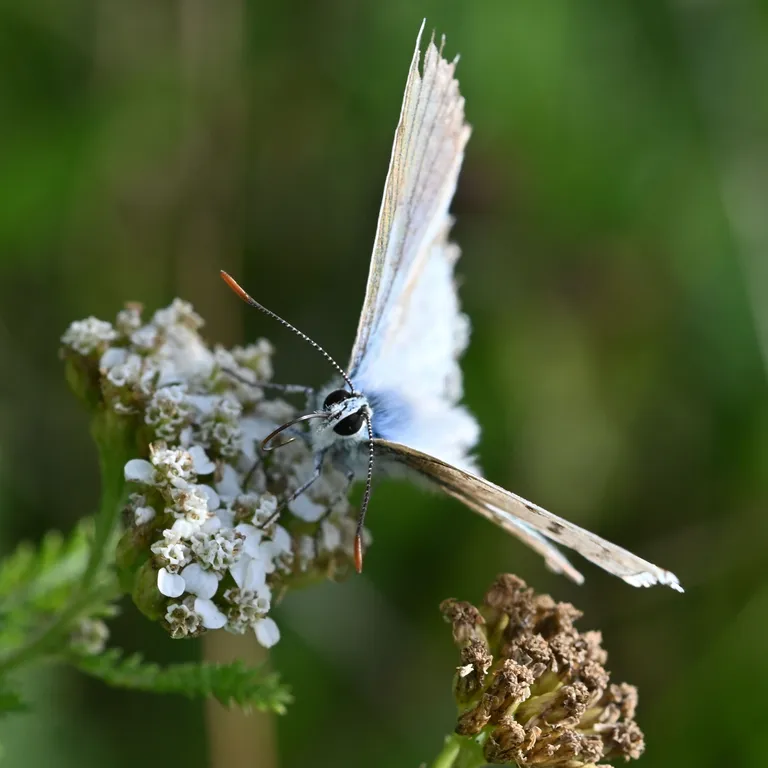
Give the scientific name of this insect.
Lysandra coridon
